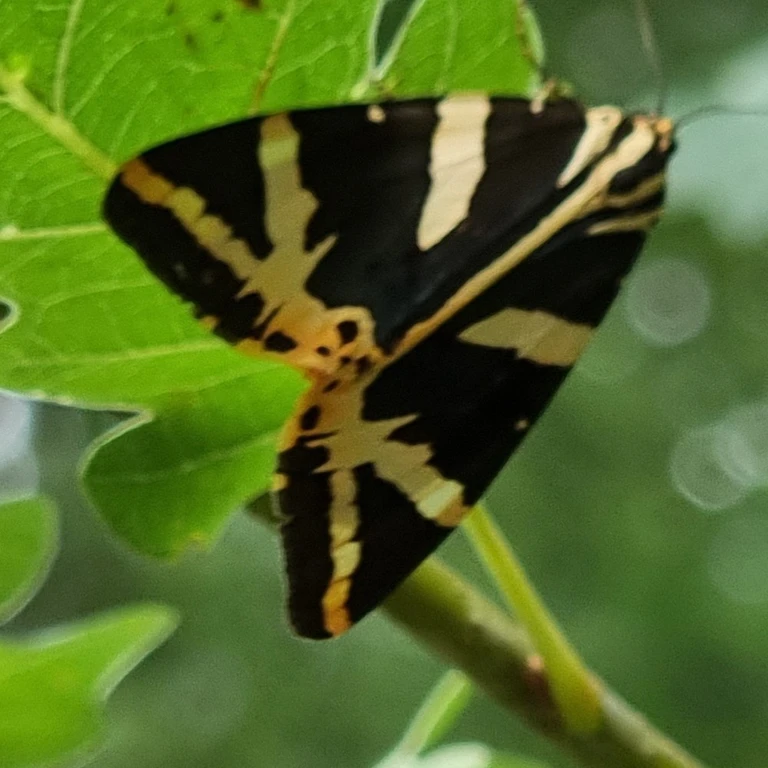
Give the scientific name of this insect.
Euplagia quadripunctaria
